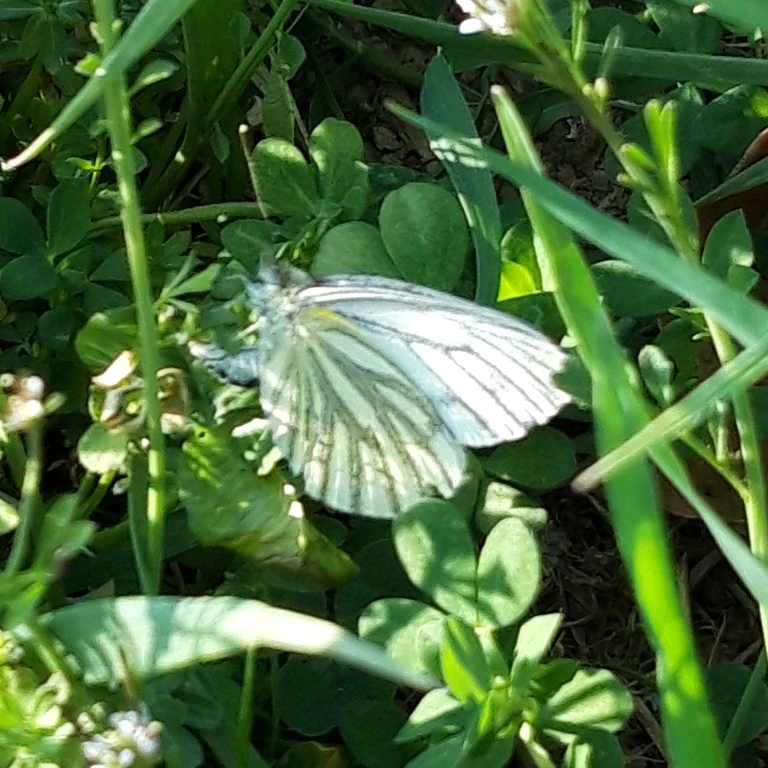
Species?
Pieris napi
